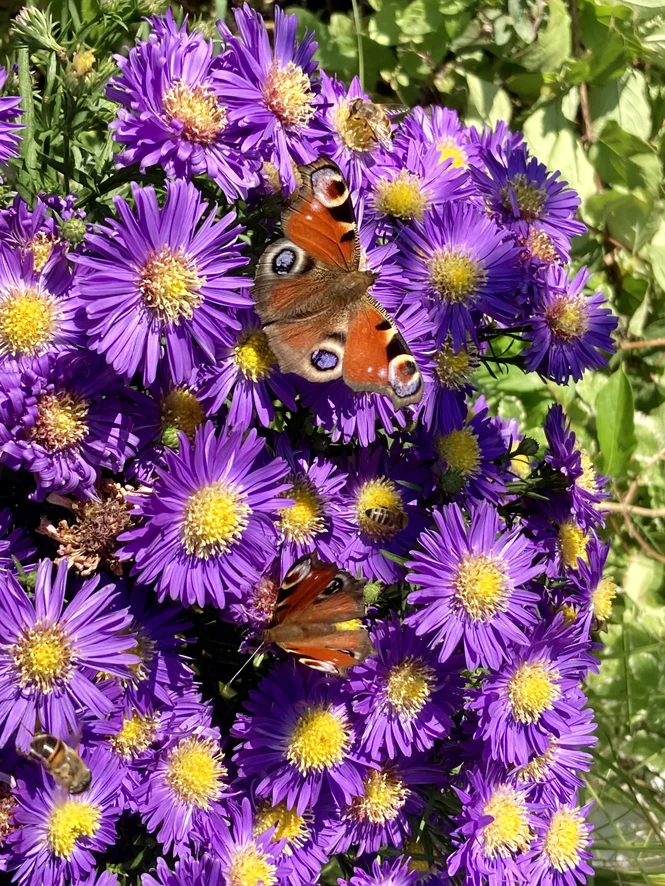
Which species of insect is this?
Aglais io
